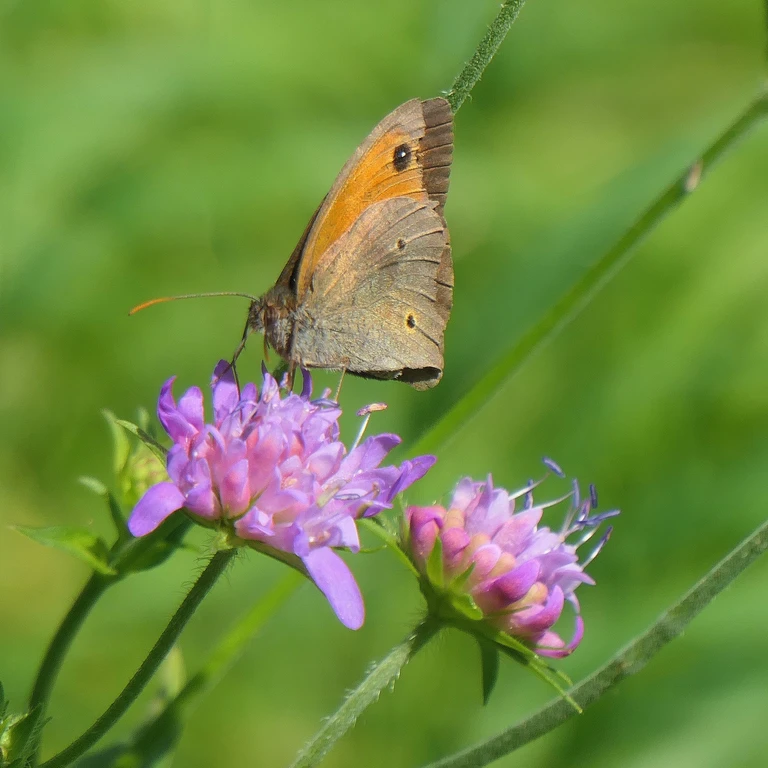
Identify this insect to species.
Maniola jurtina
